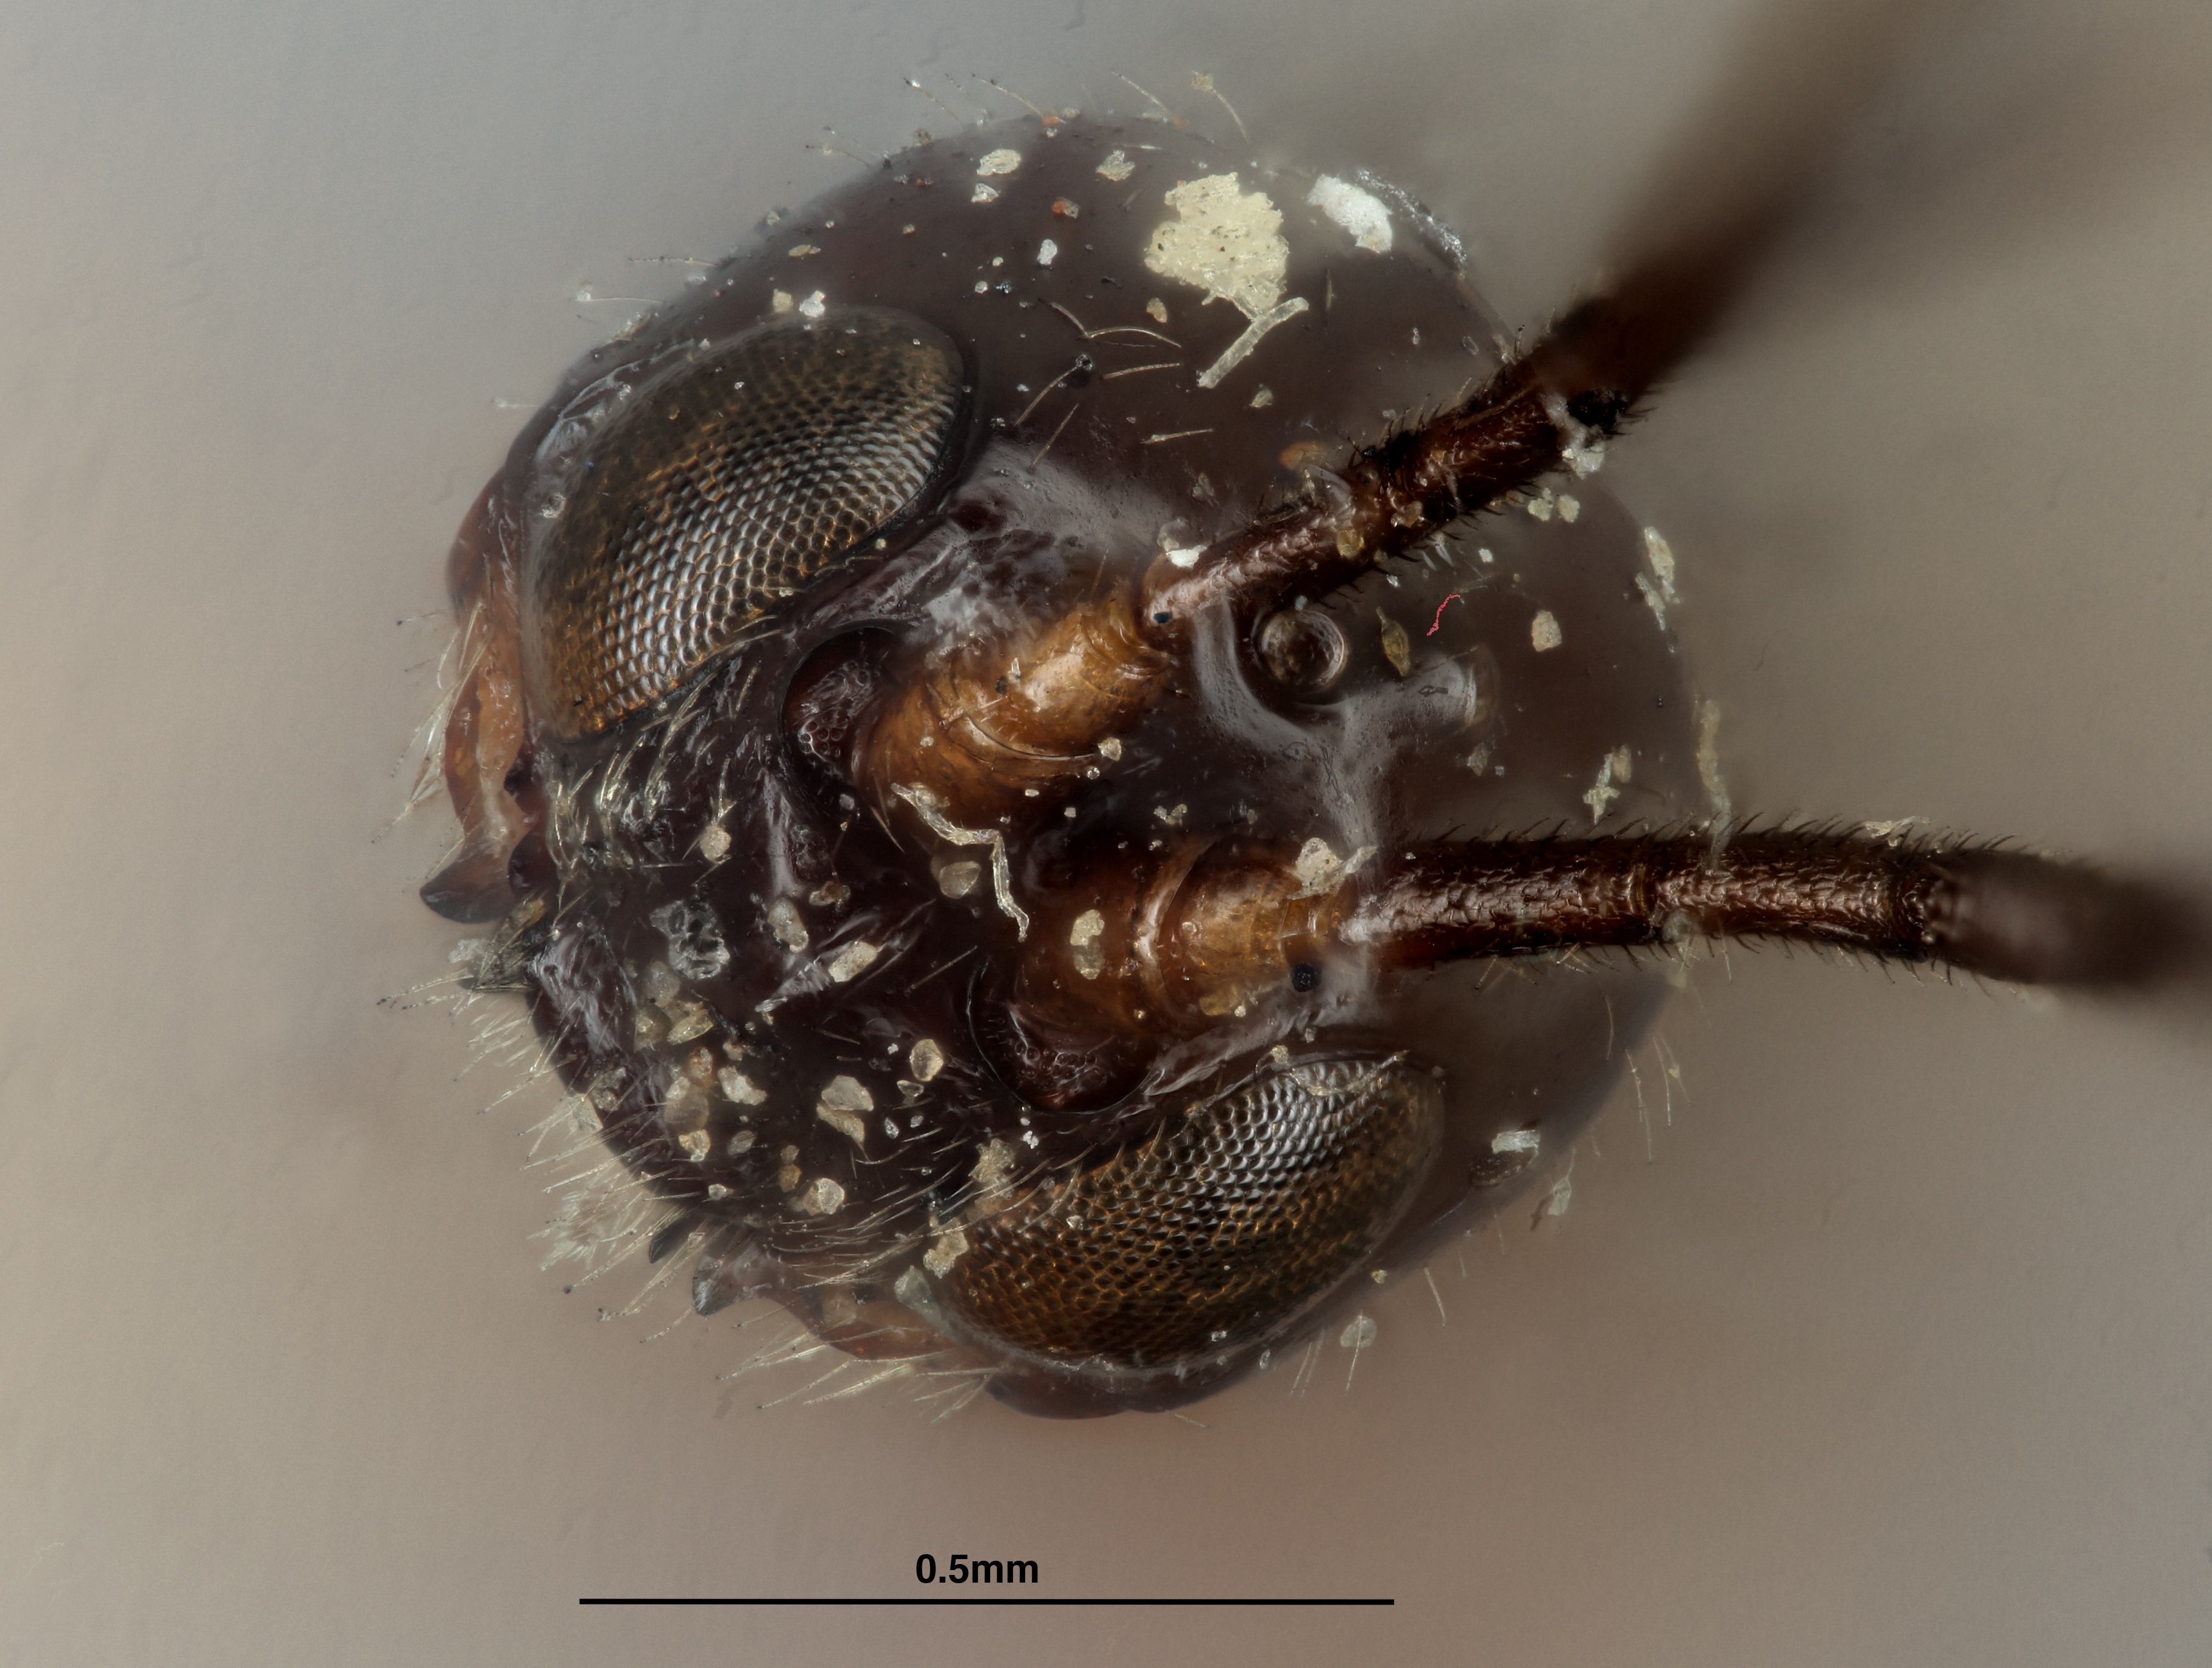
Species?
Coelinius longulus
